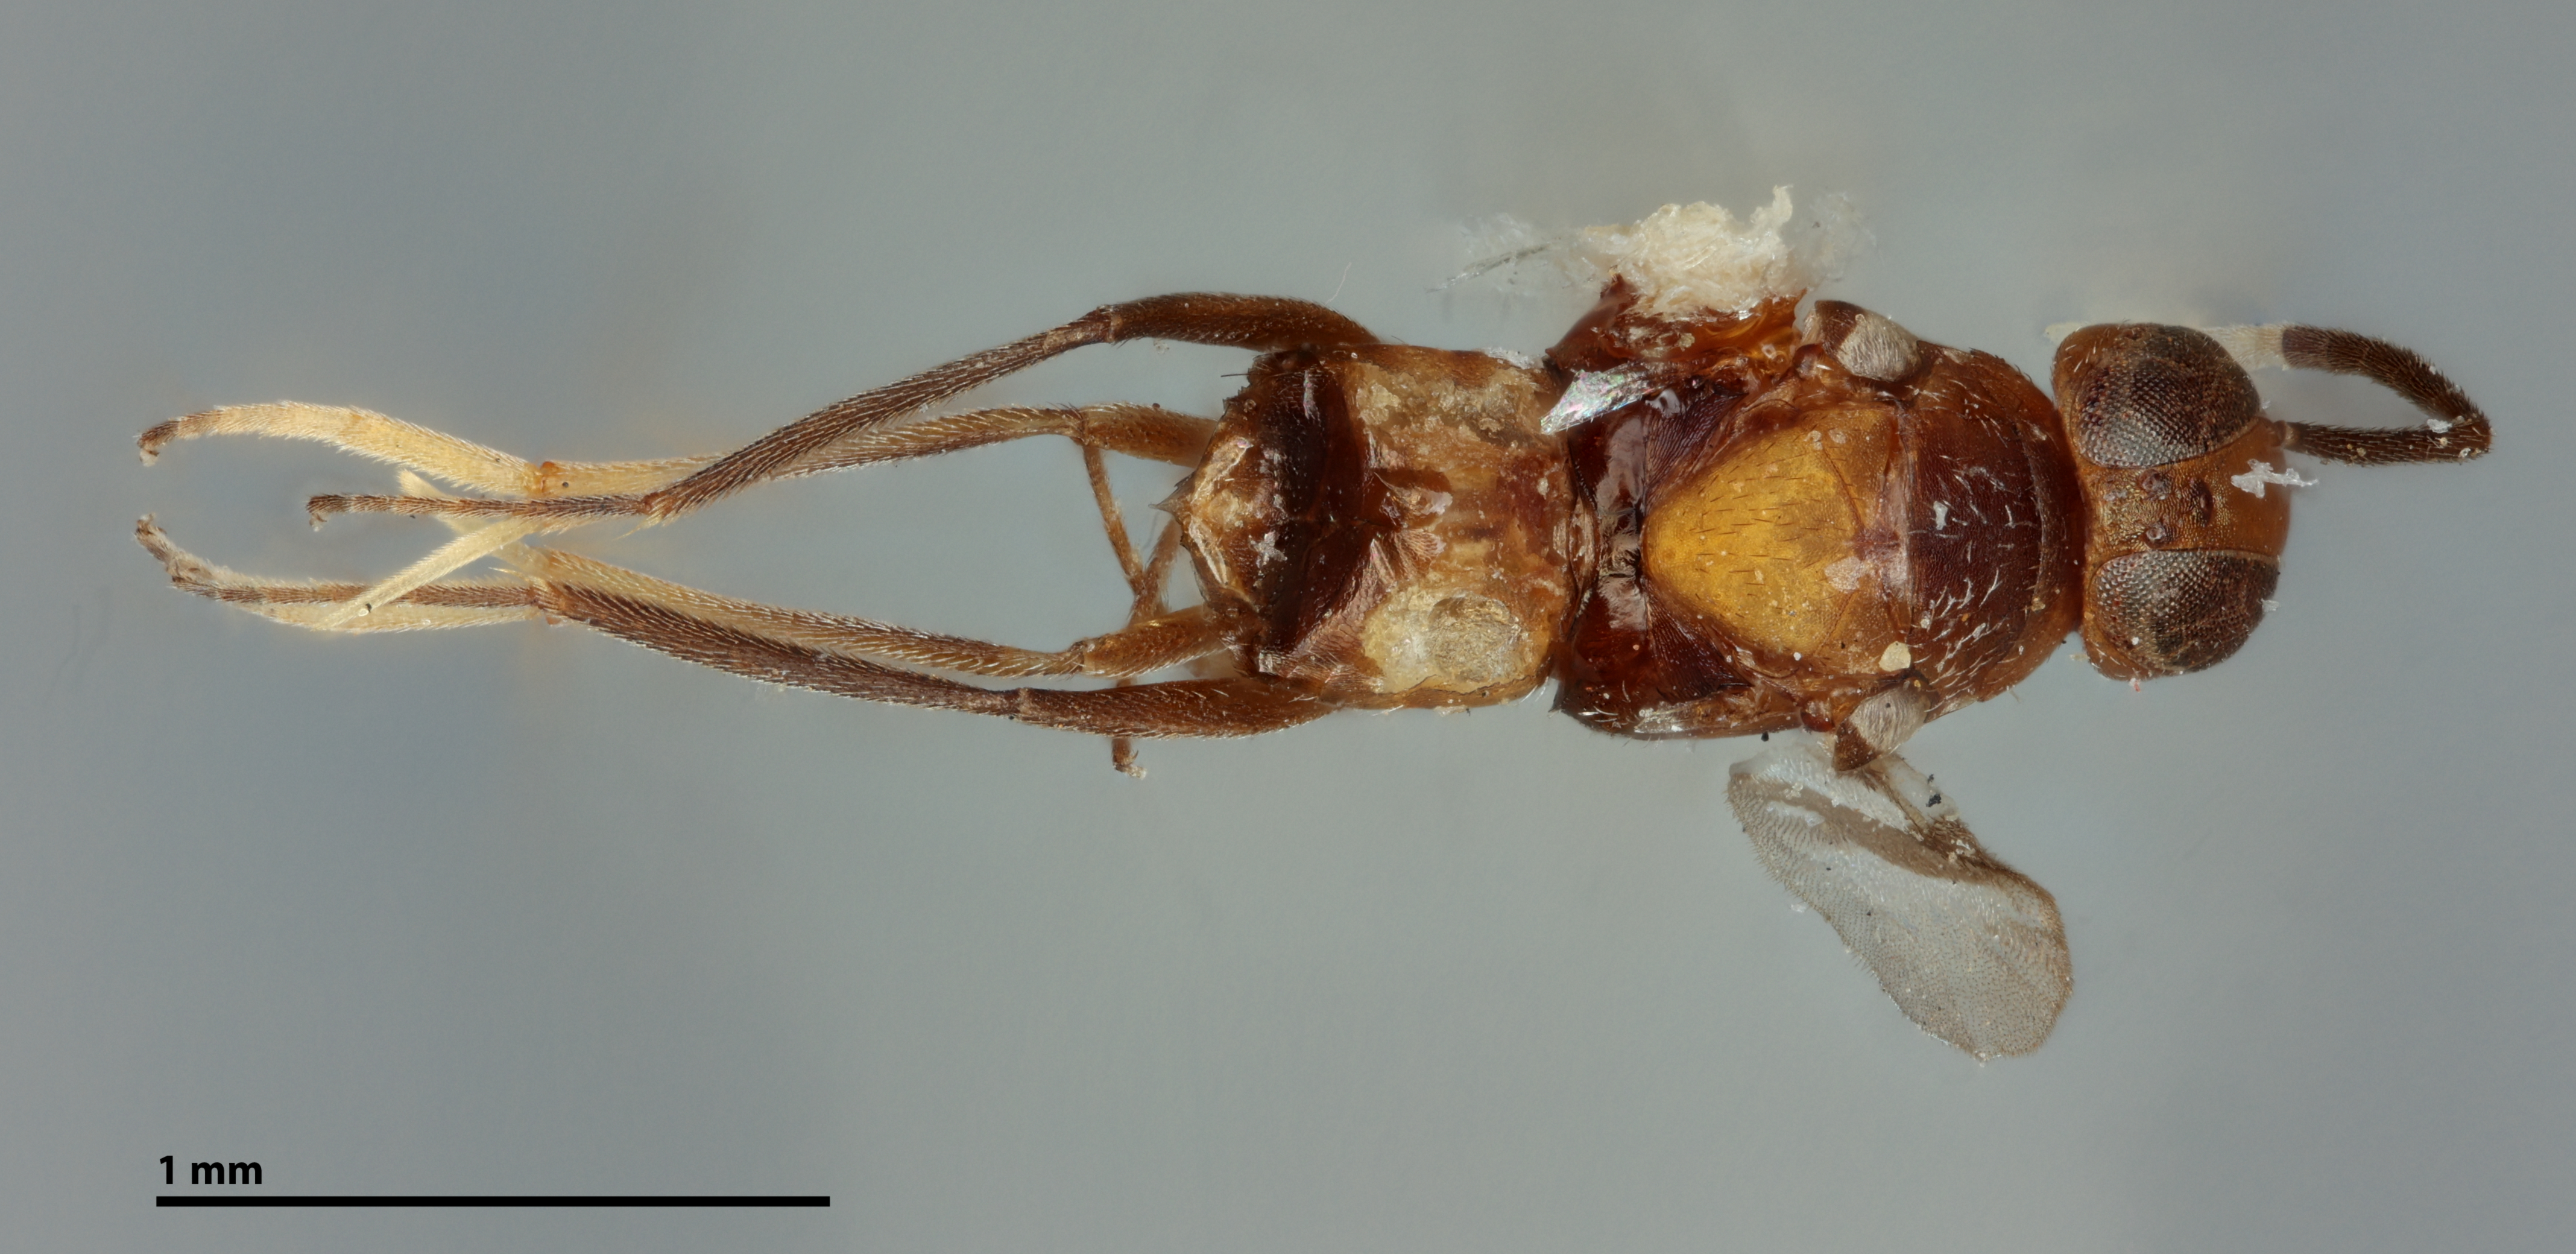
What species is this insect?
Homalotylus mexicanus
